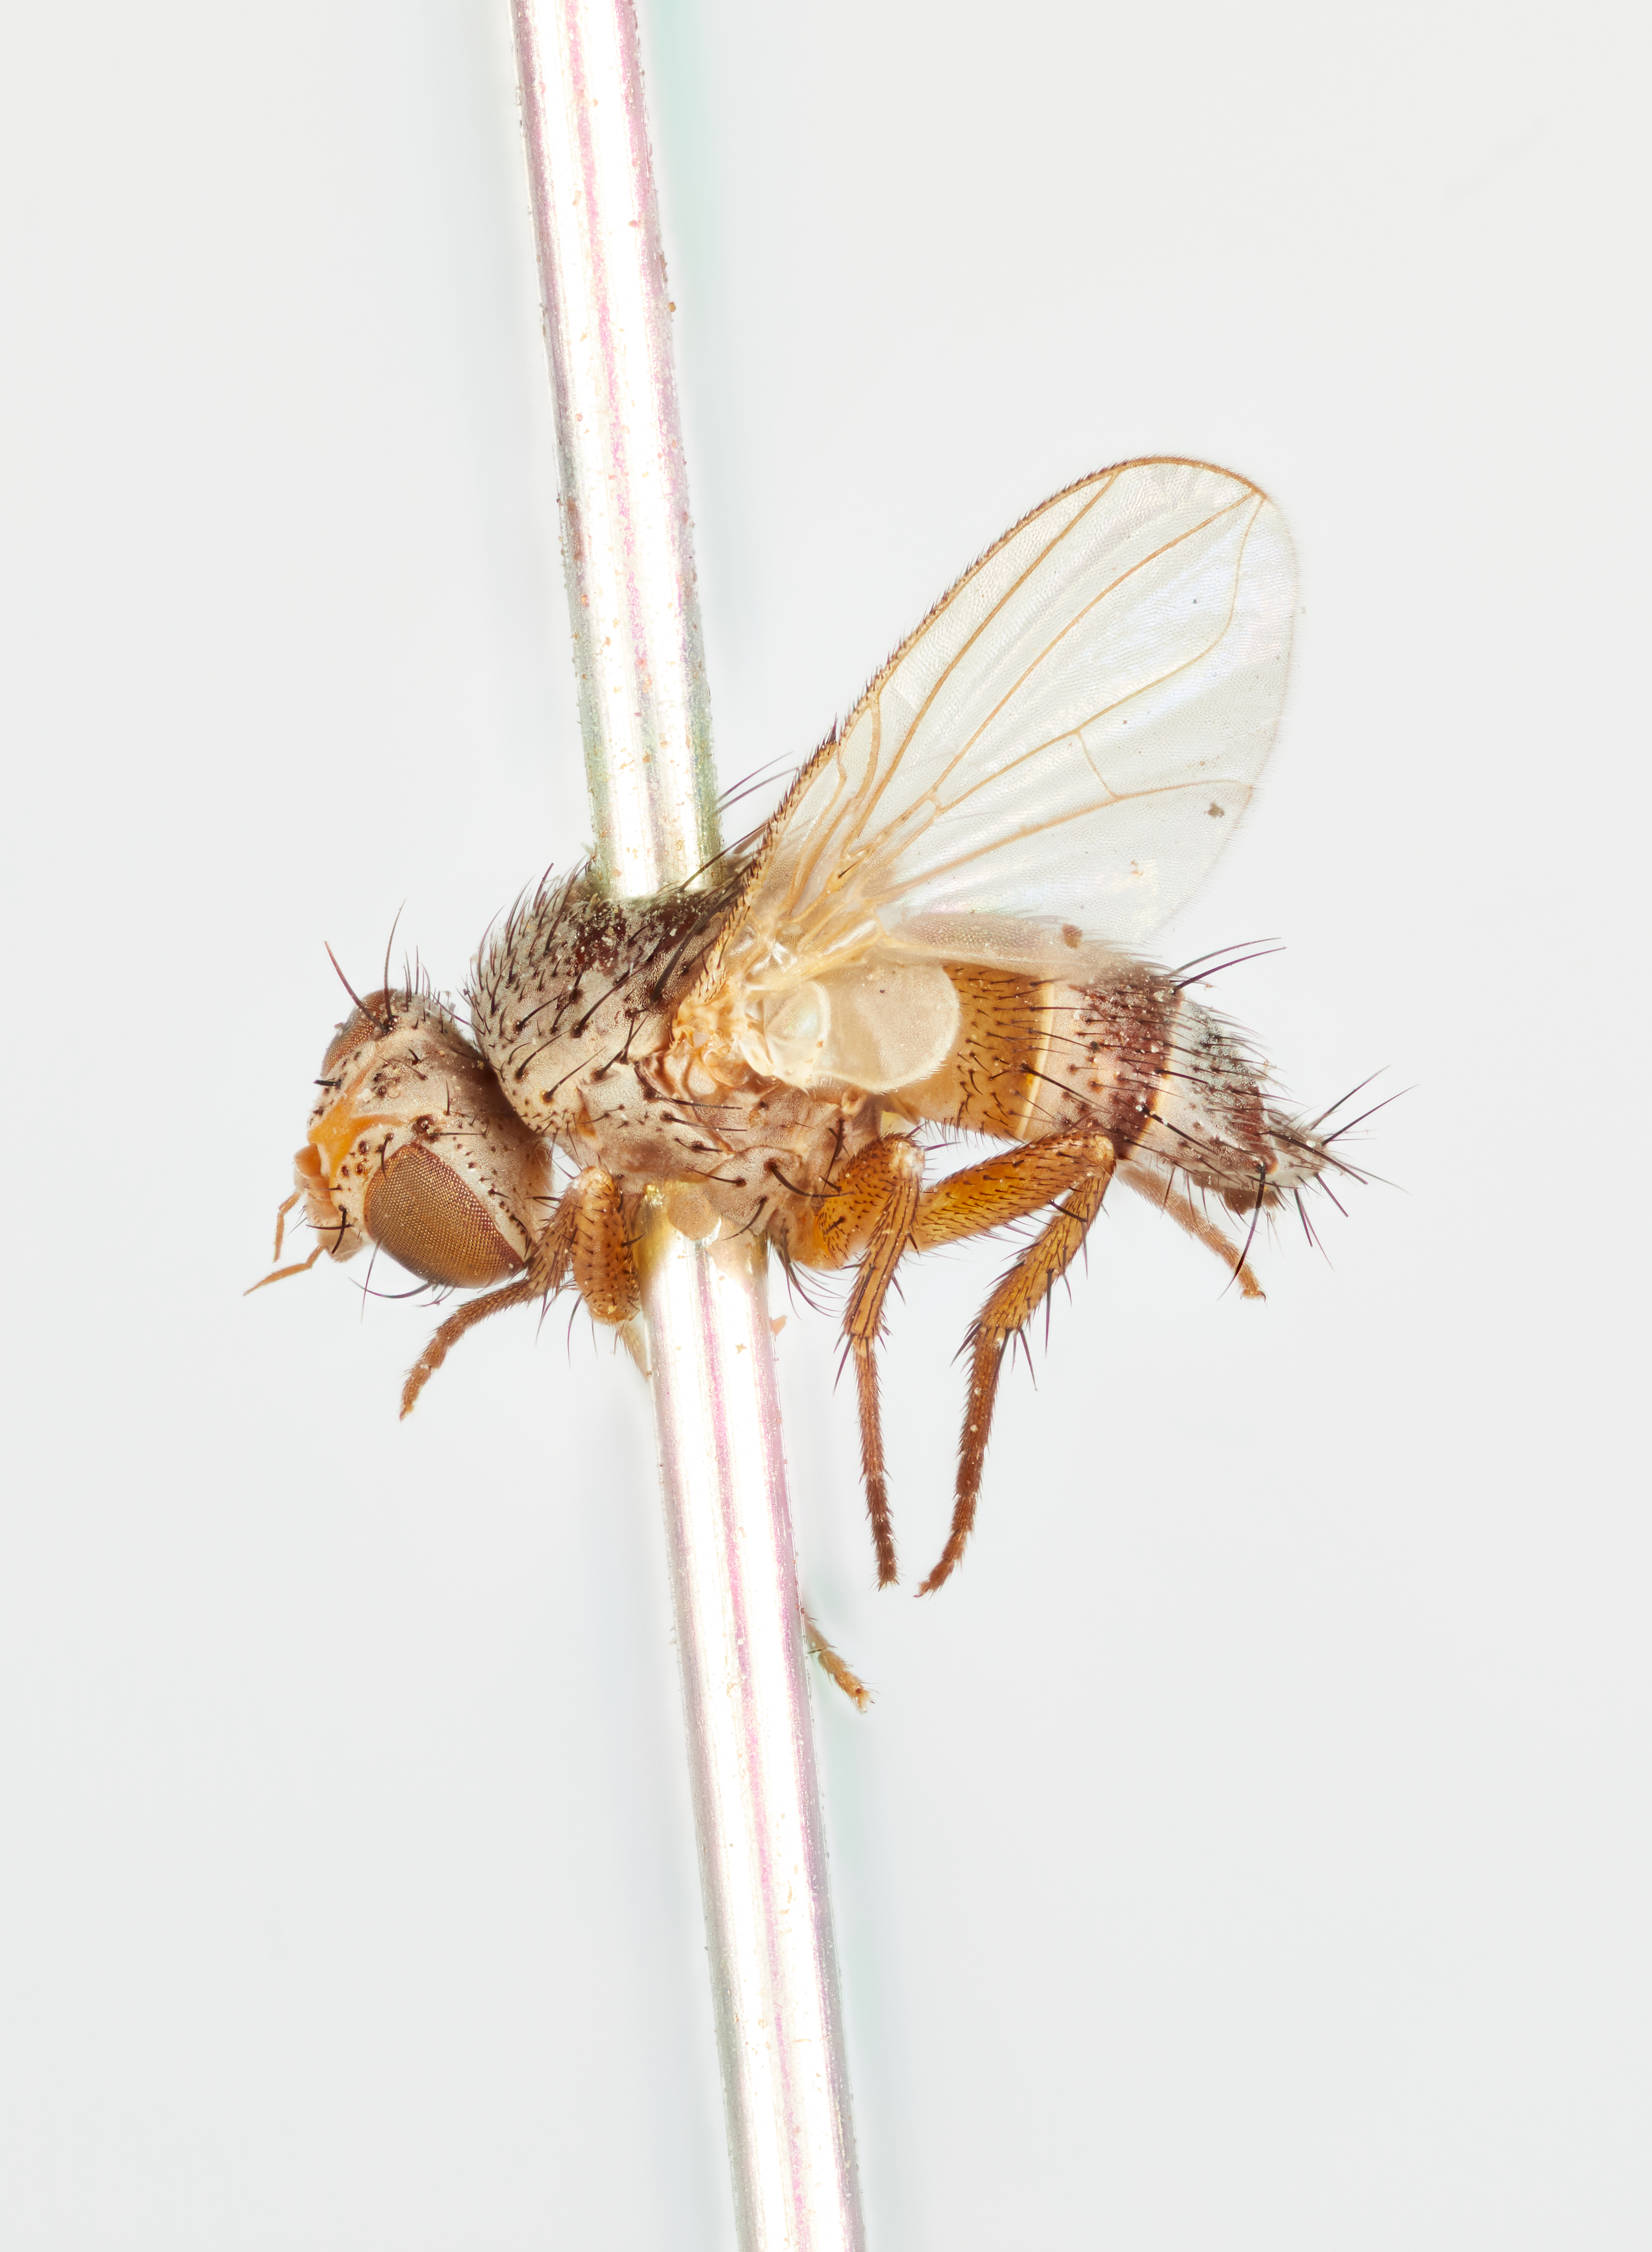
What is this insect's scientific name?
Thryptocera flavipes
